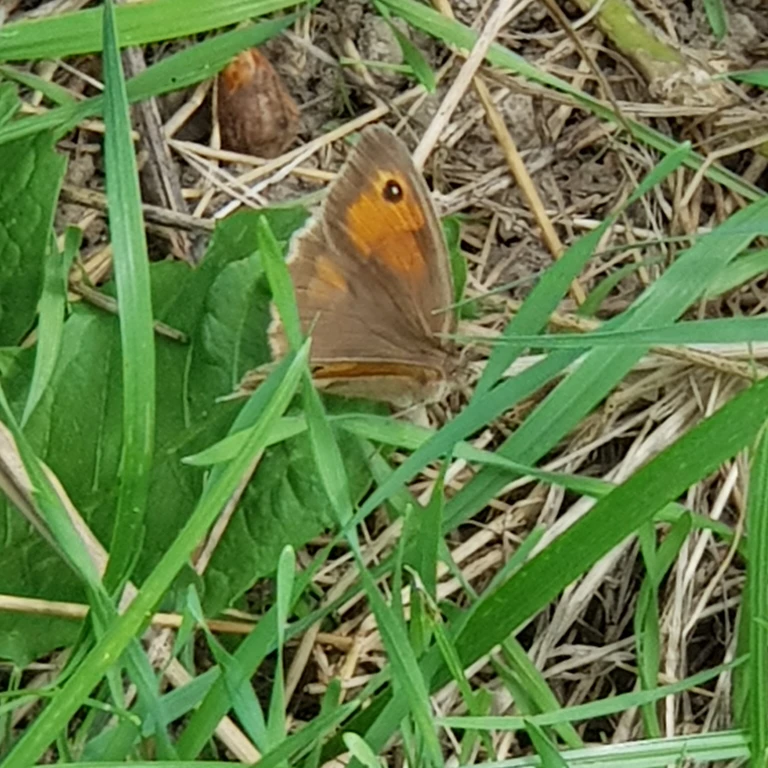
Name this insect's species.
Maniola jurtina
